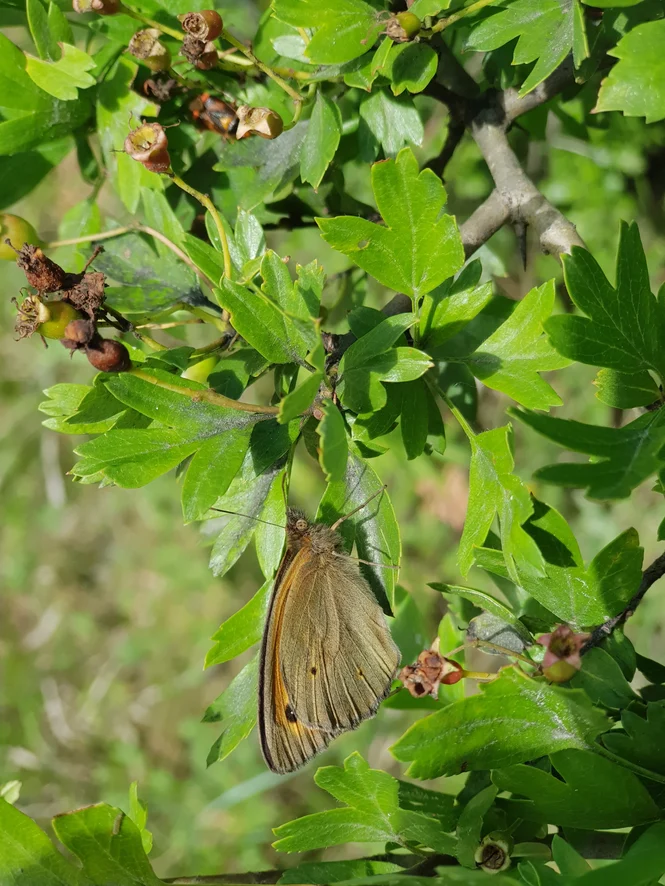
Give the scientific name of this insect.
Maniola jurtina
